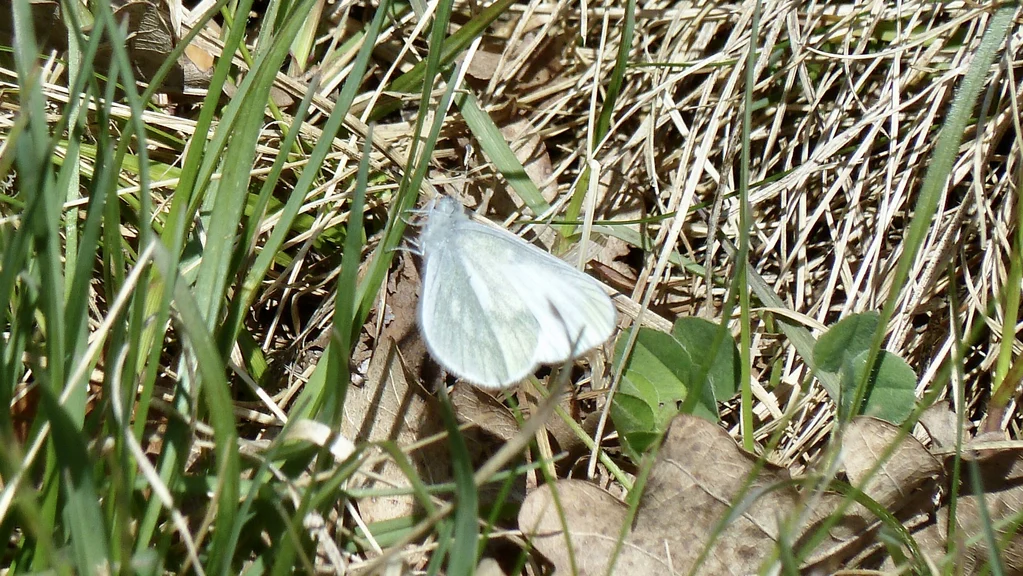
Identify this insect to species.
Leptidea sinapis/juvernica
